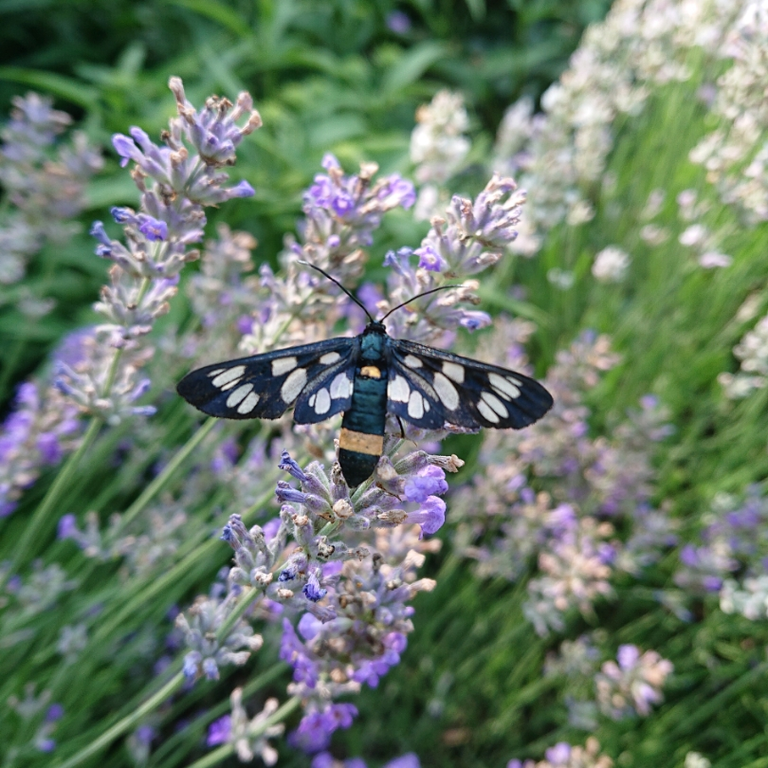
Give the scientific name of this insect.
Amata phegea
